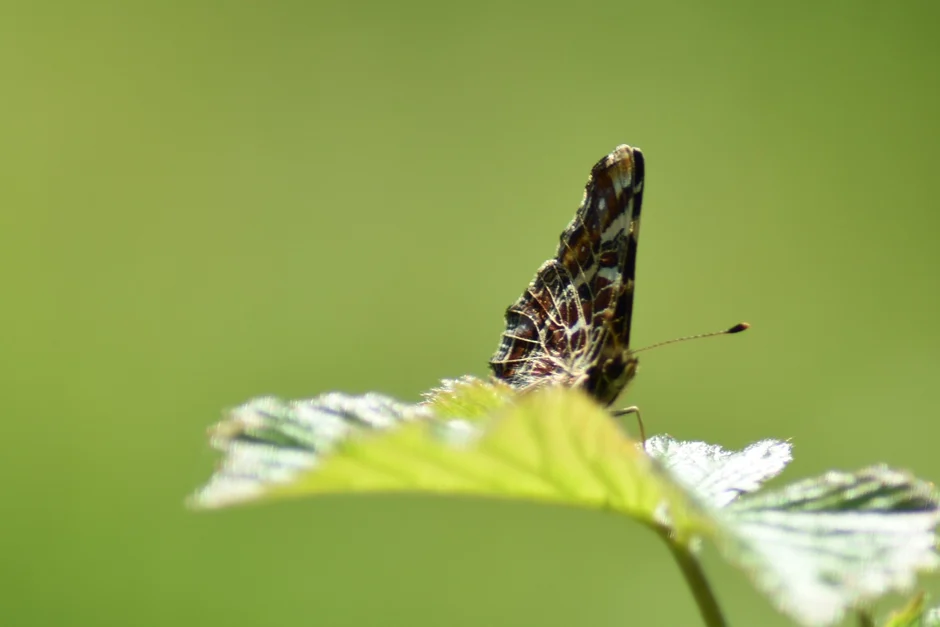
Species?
Araschnia levana
